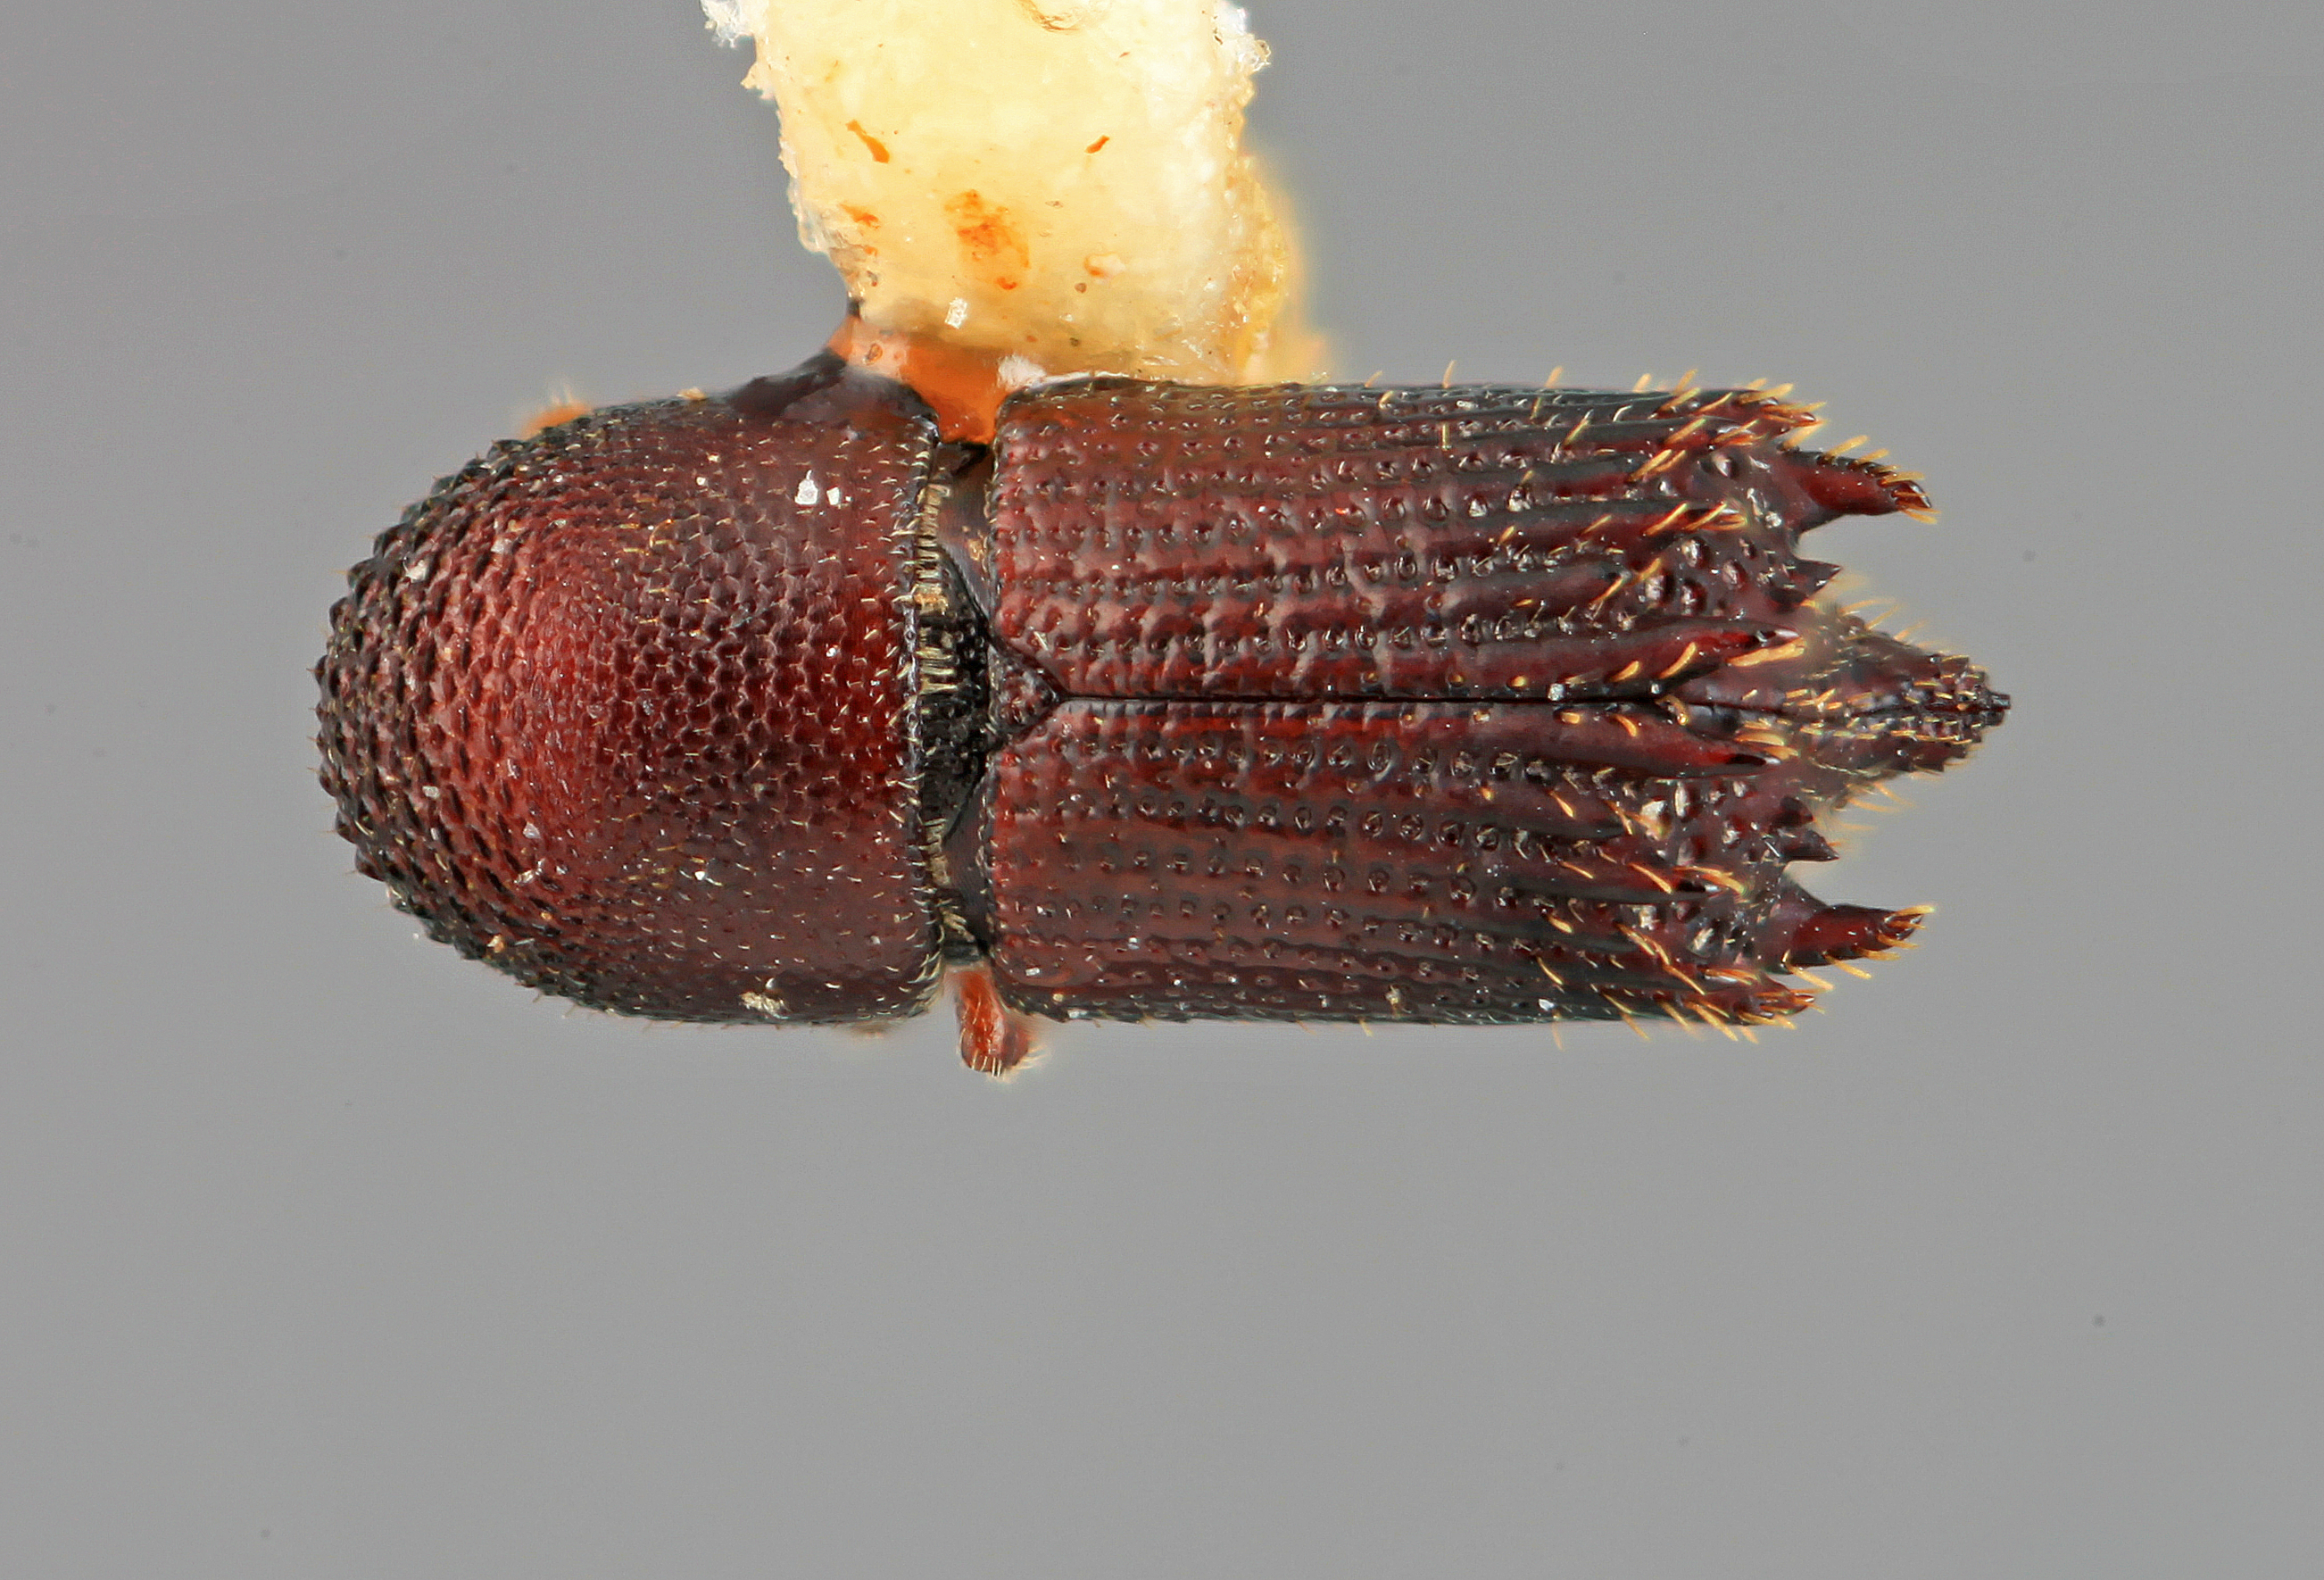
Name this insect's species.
Hylocurus disparilis
